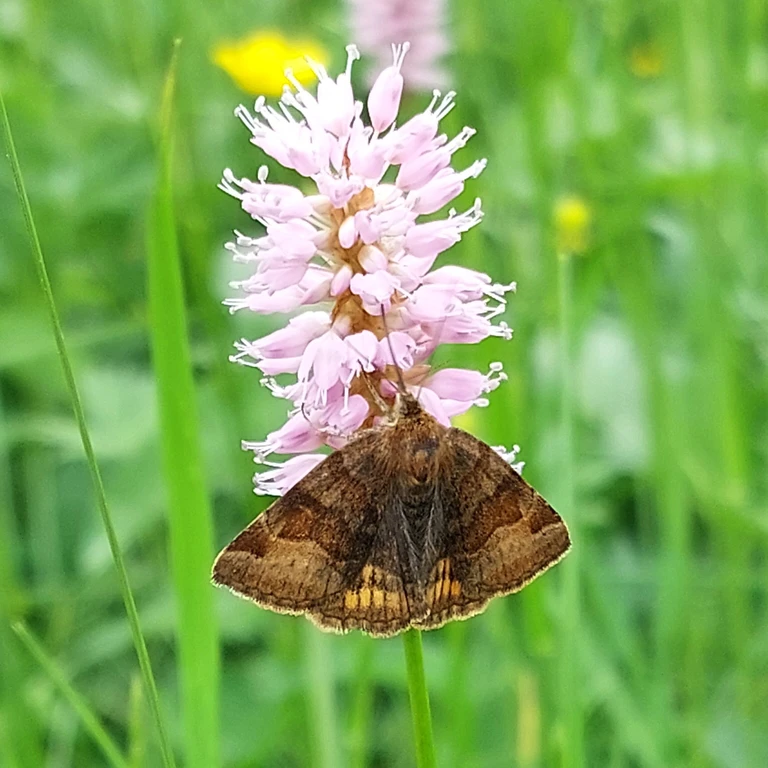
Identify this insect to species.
Euclidia glyphica
